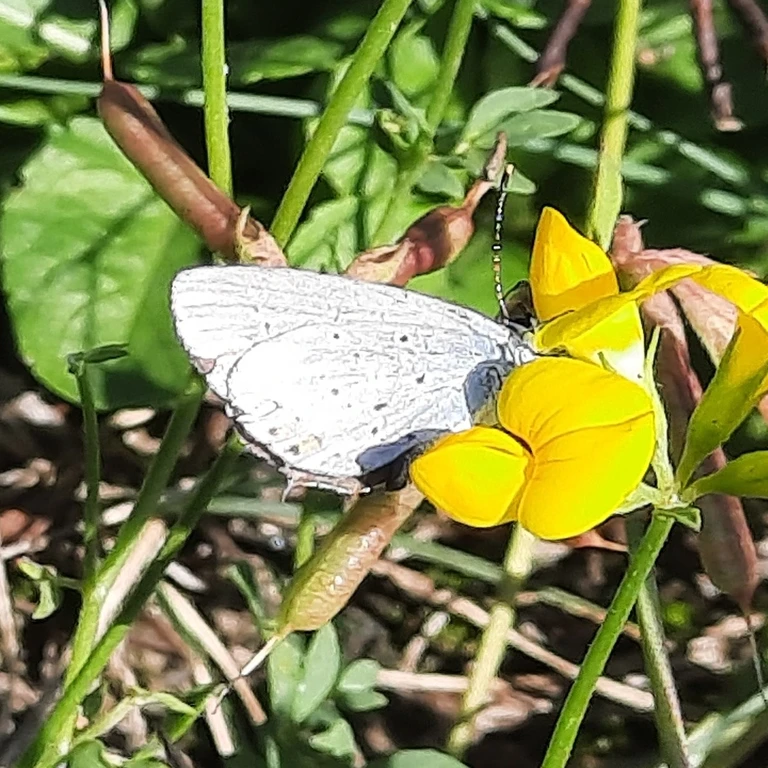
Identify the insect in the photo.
Cupido argiades (also Elkalyce argiades)
